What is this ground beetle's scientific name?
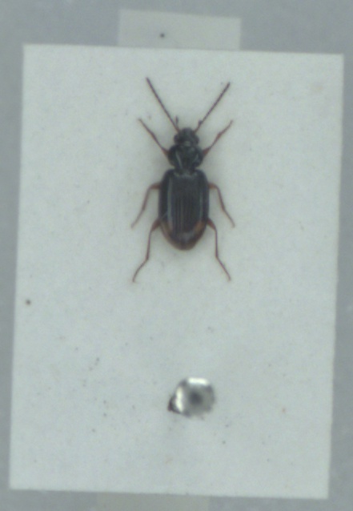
Bembidion biguttatum
